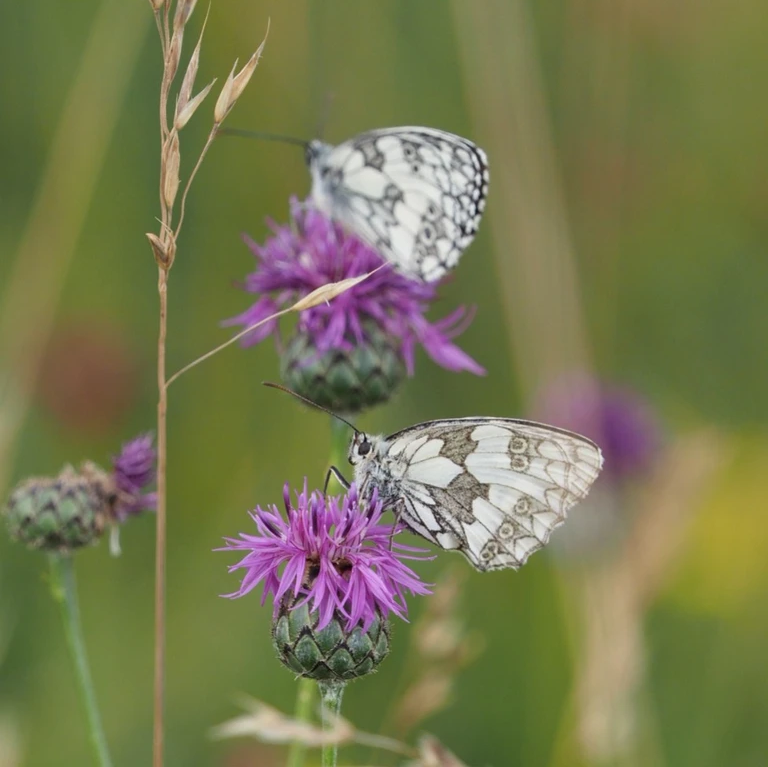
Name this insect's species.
Melanargia galathea
